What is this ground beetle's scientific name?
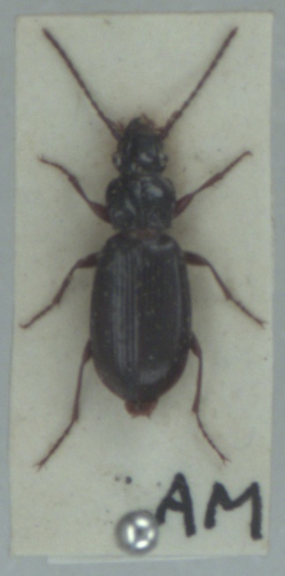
Patrobus atrorufus
